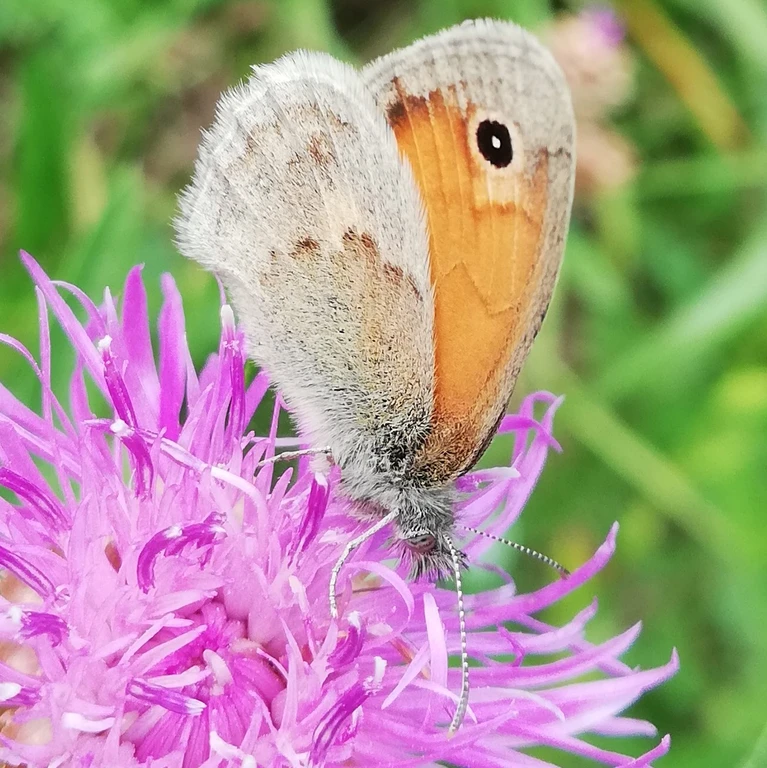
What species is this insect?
Coenonympha pamphilus
